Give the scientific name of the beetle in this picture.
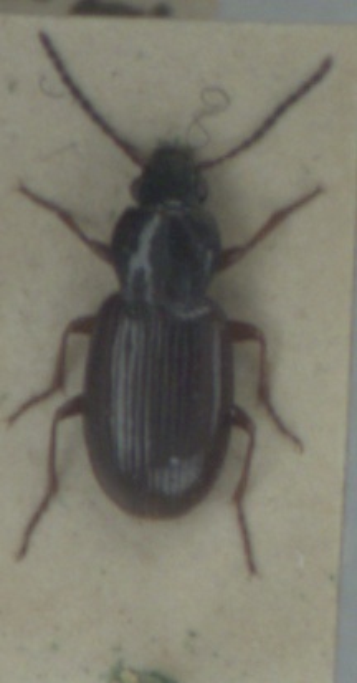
Pterostichus strenuus
